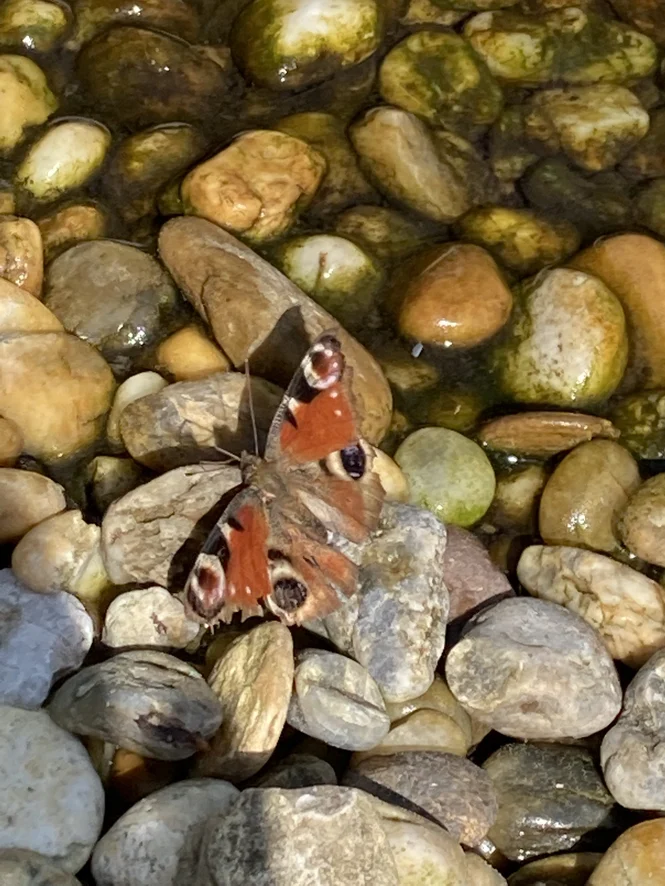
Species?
Aglais io
